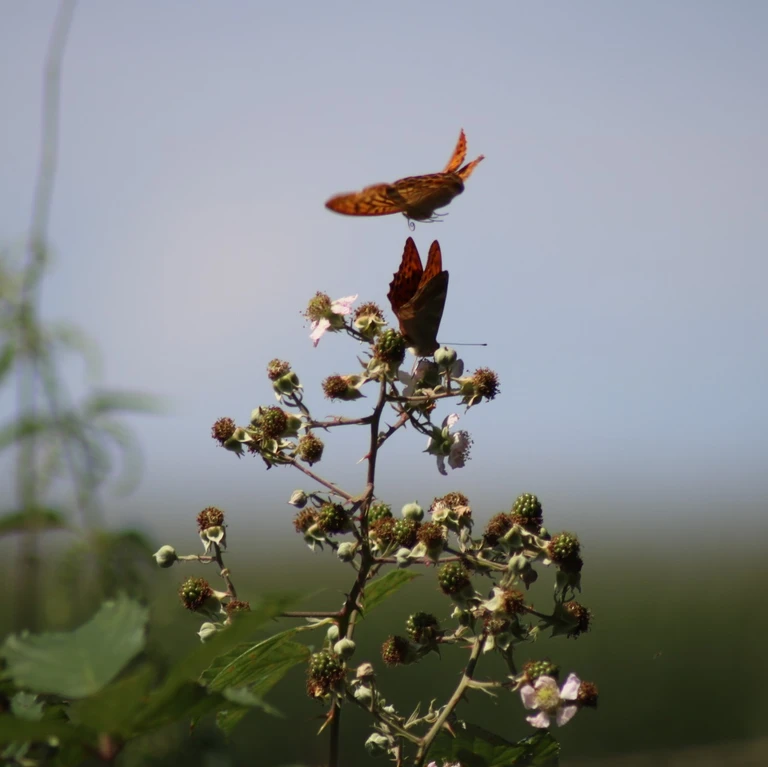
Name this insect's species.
Argynnis paphia
